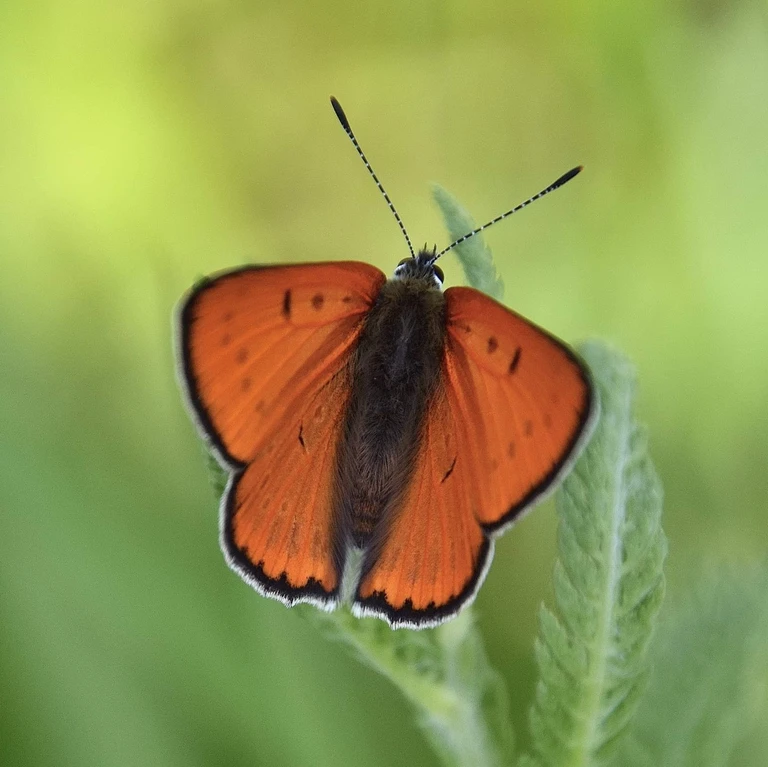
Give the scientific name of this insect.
Lycaena dispar
